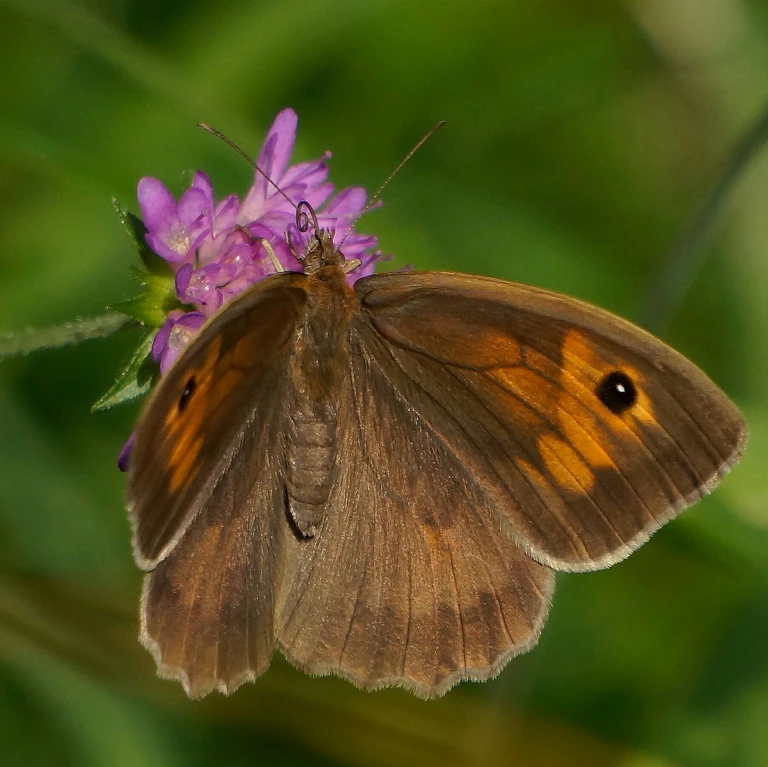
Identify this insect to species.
Maniola jurtina
